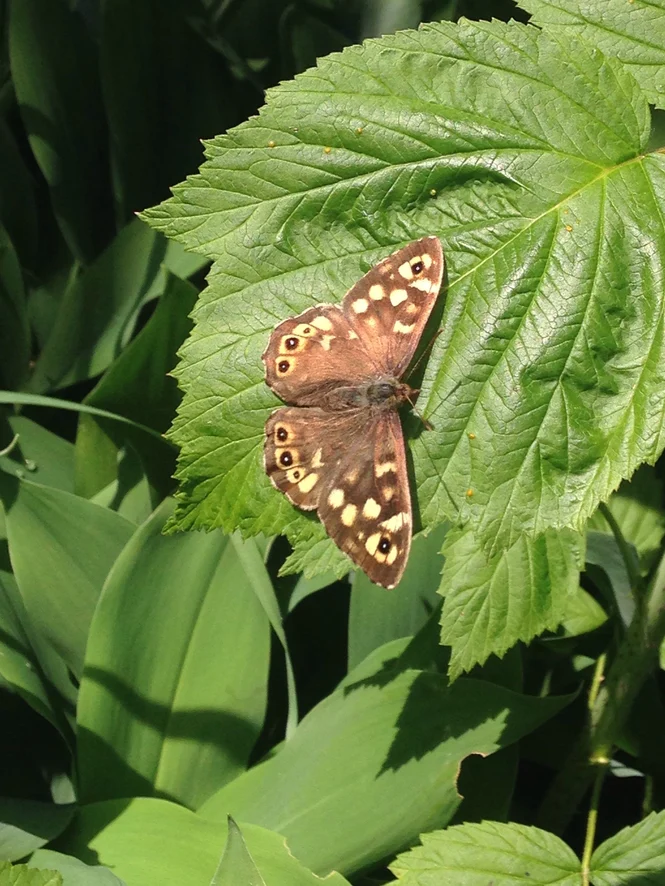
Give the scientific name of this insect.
Pararge aegeria
